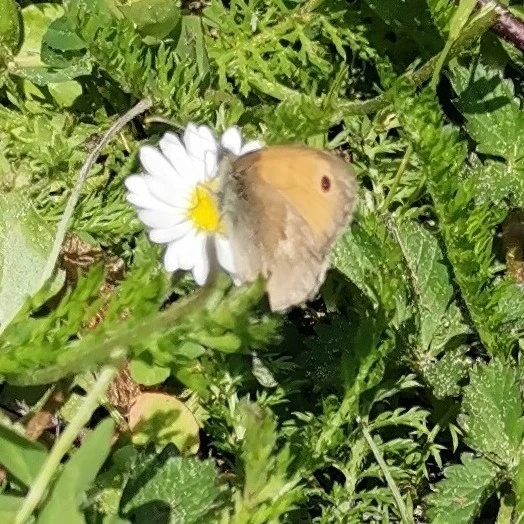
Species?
Coenonympha pamphilus
